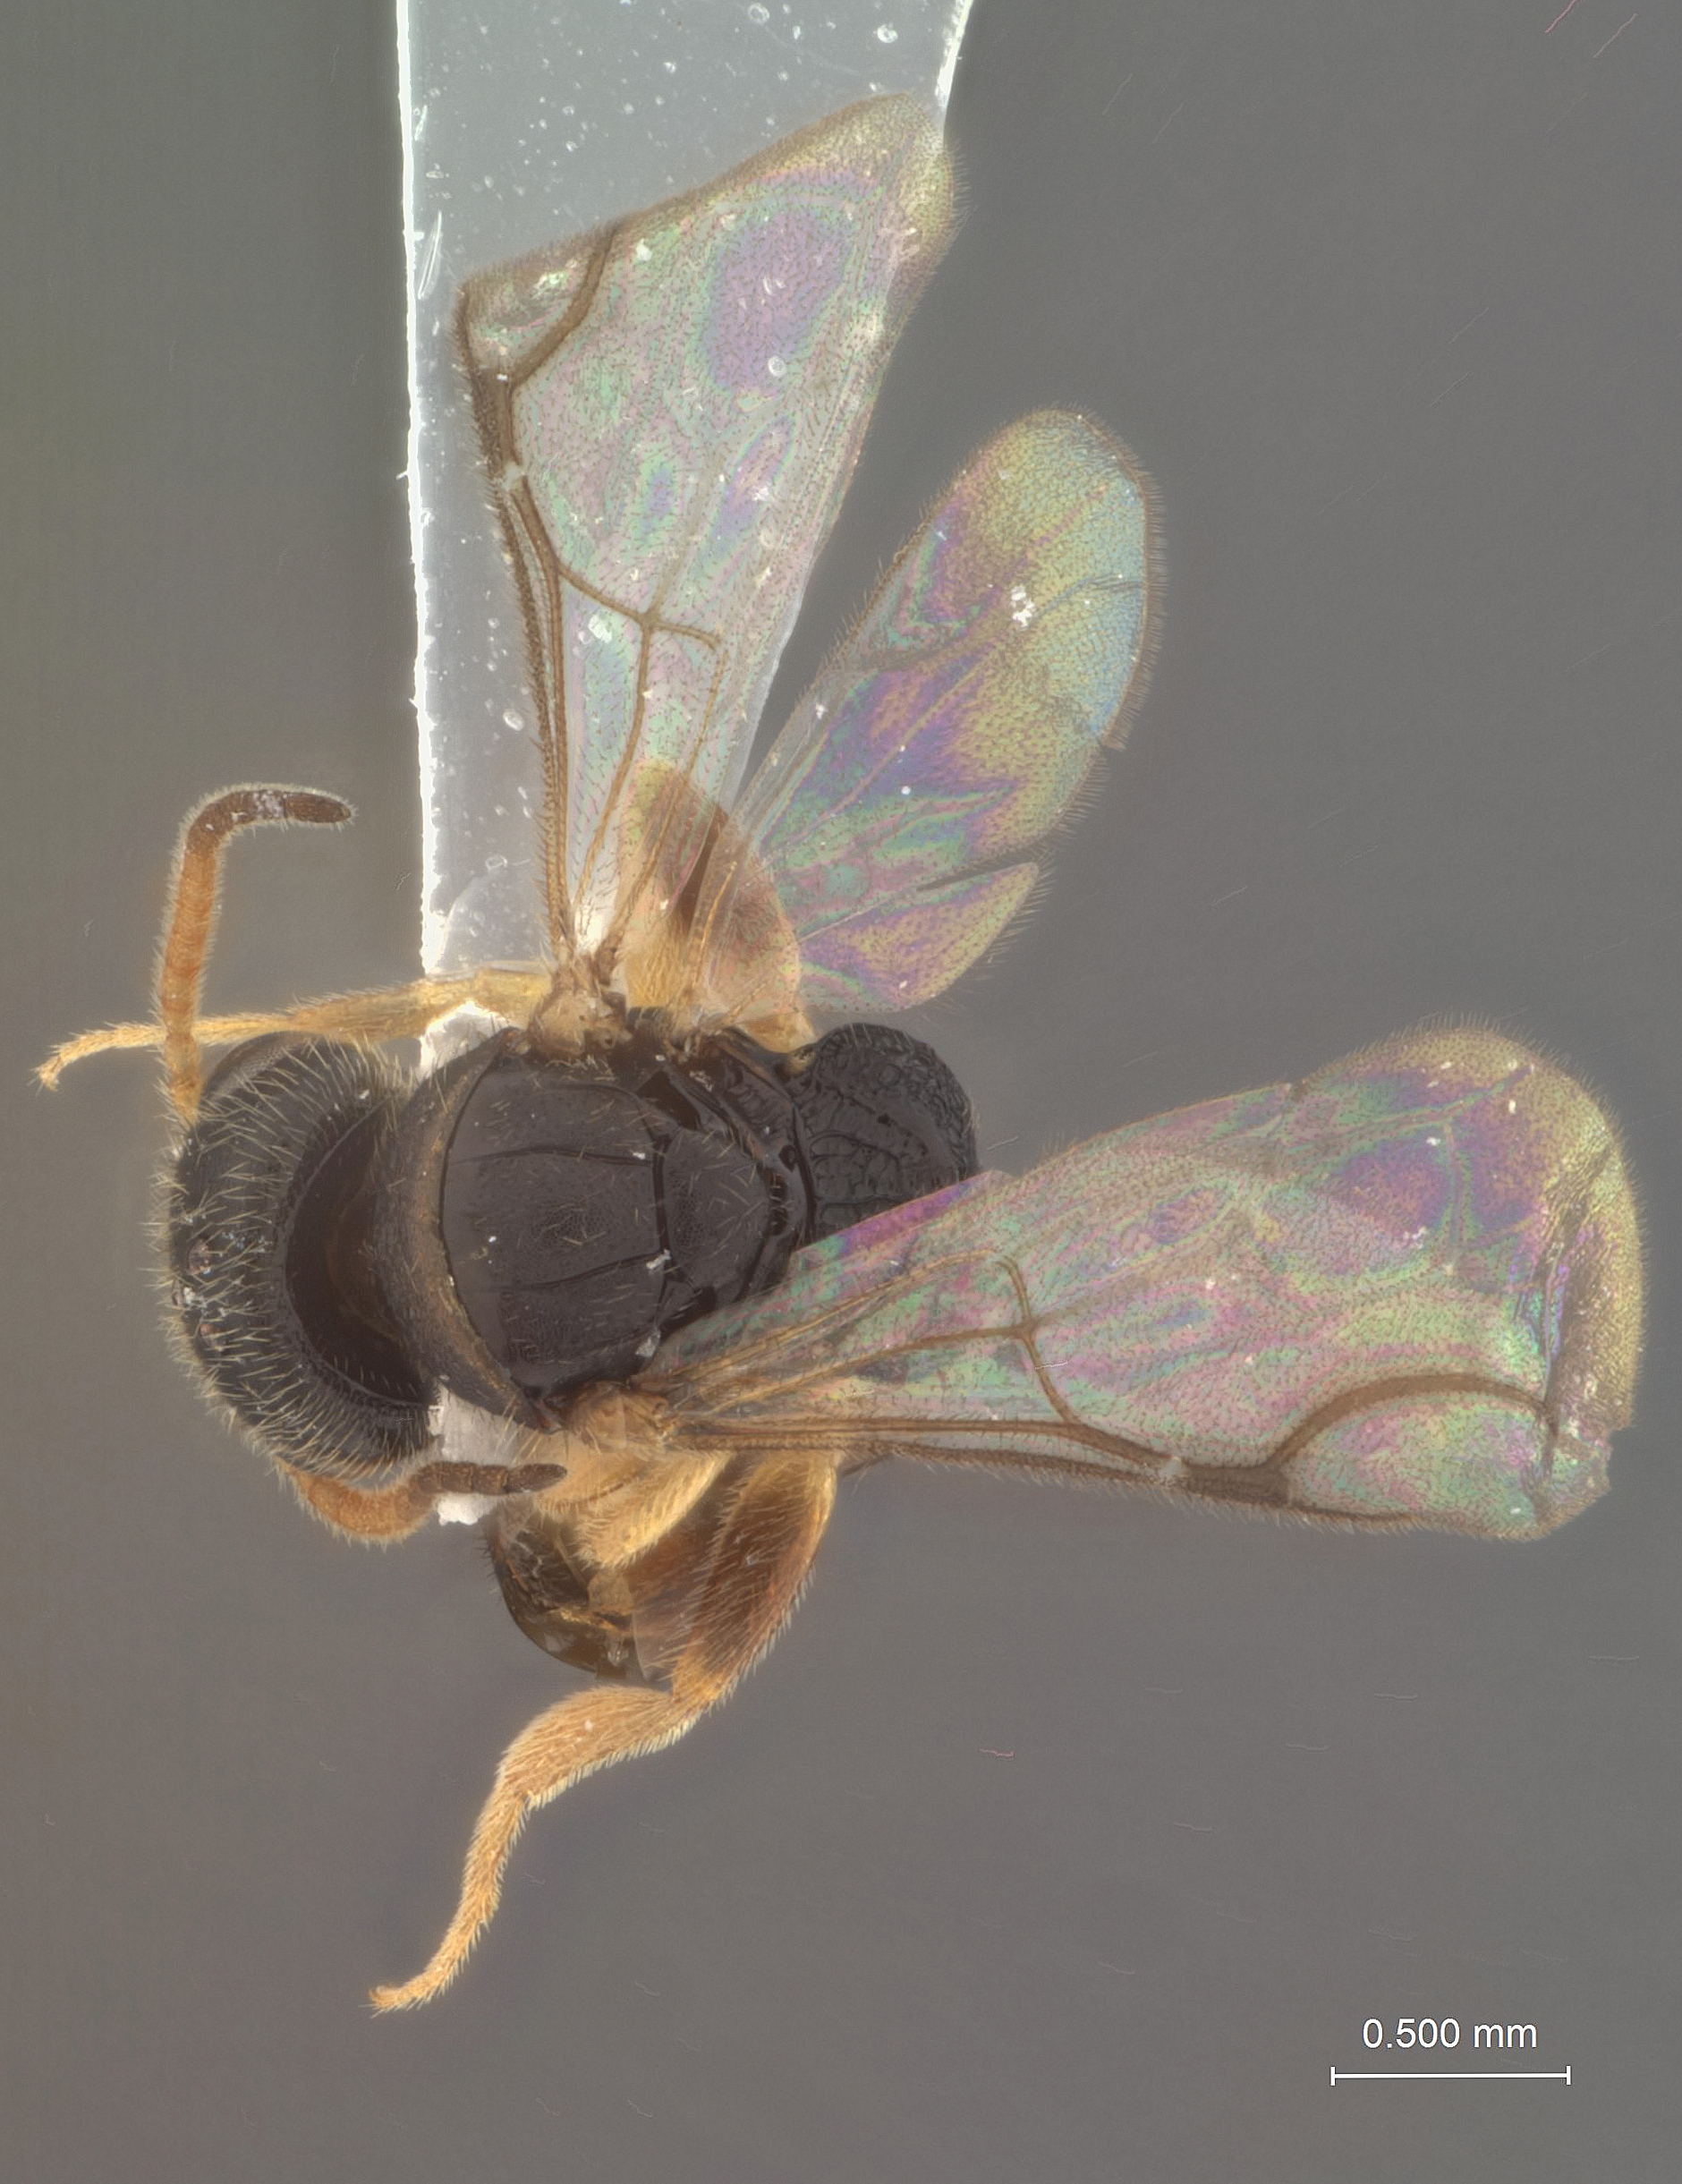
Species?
Dissomphalus bicavatus
